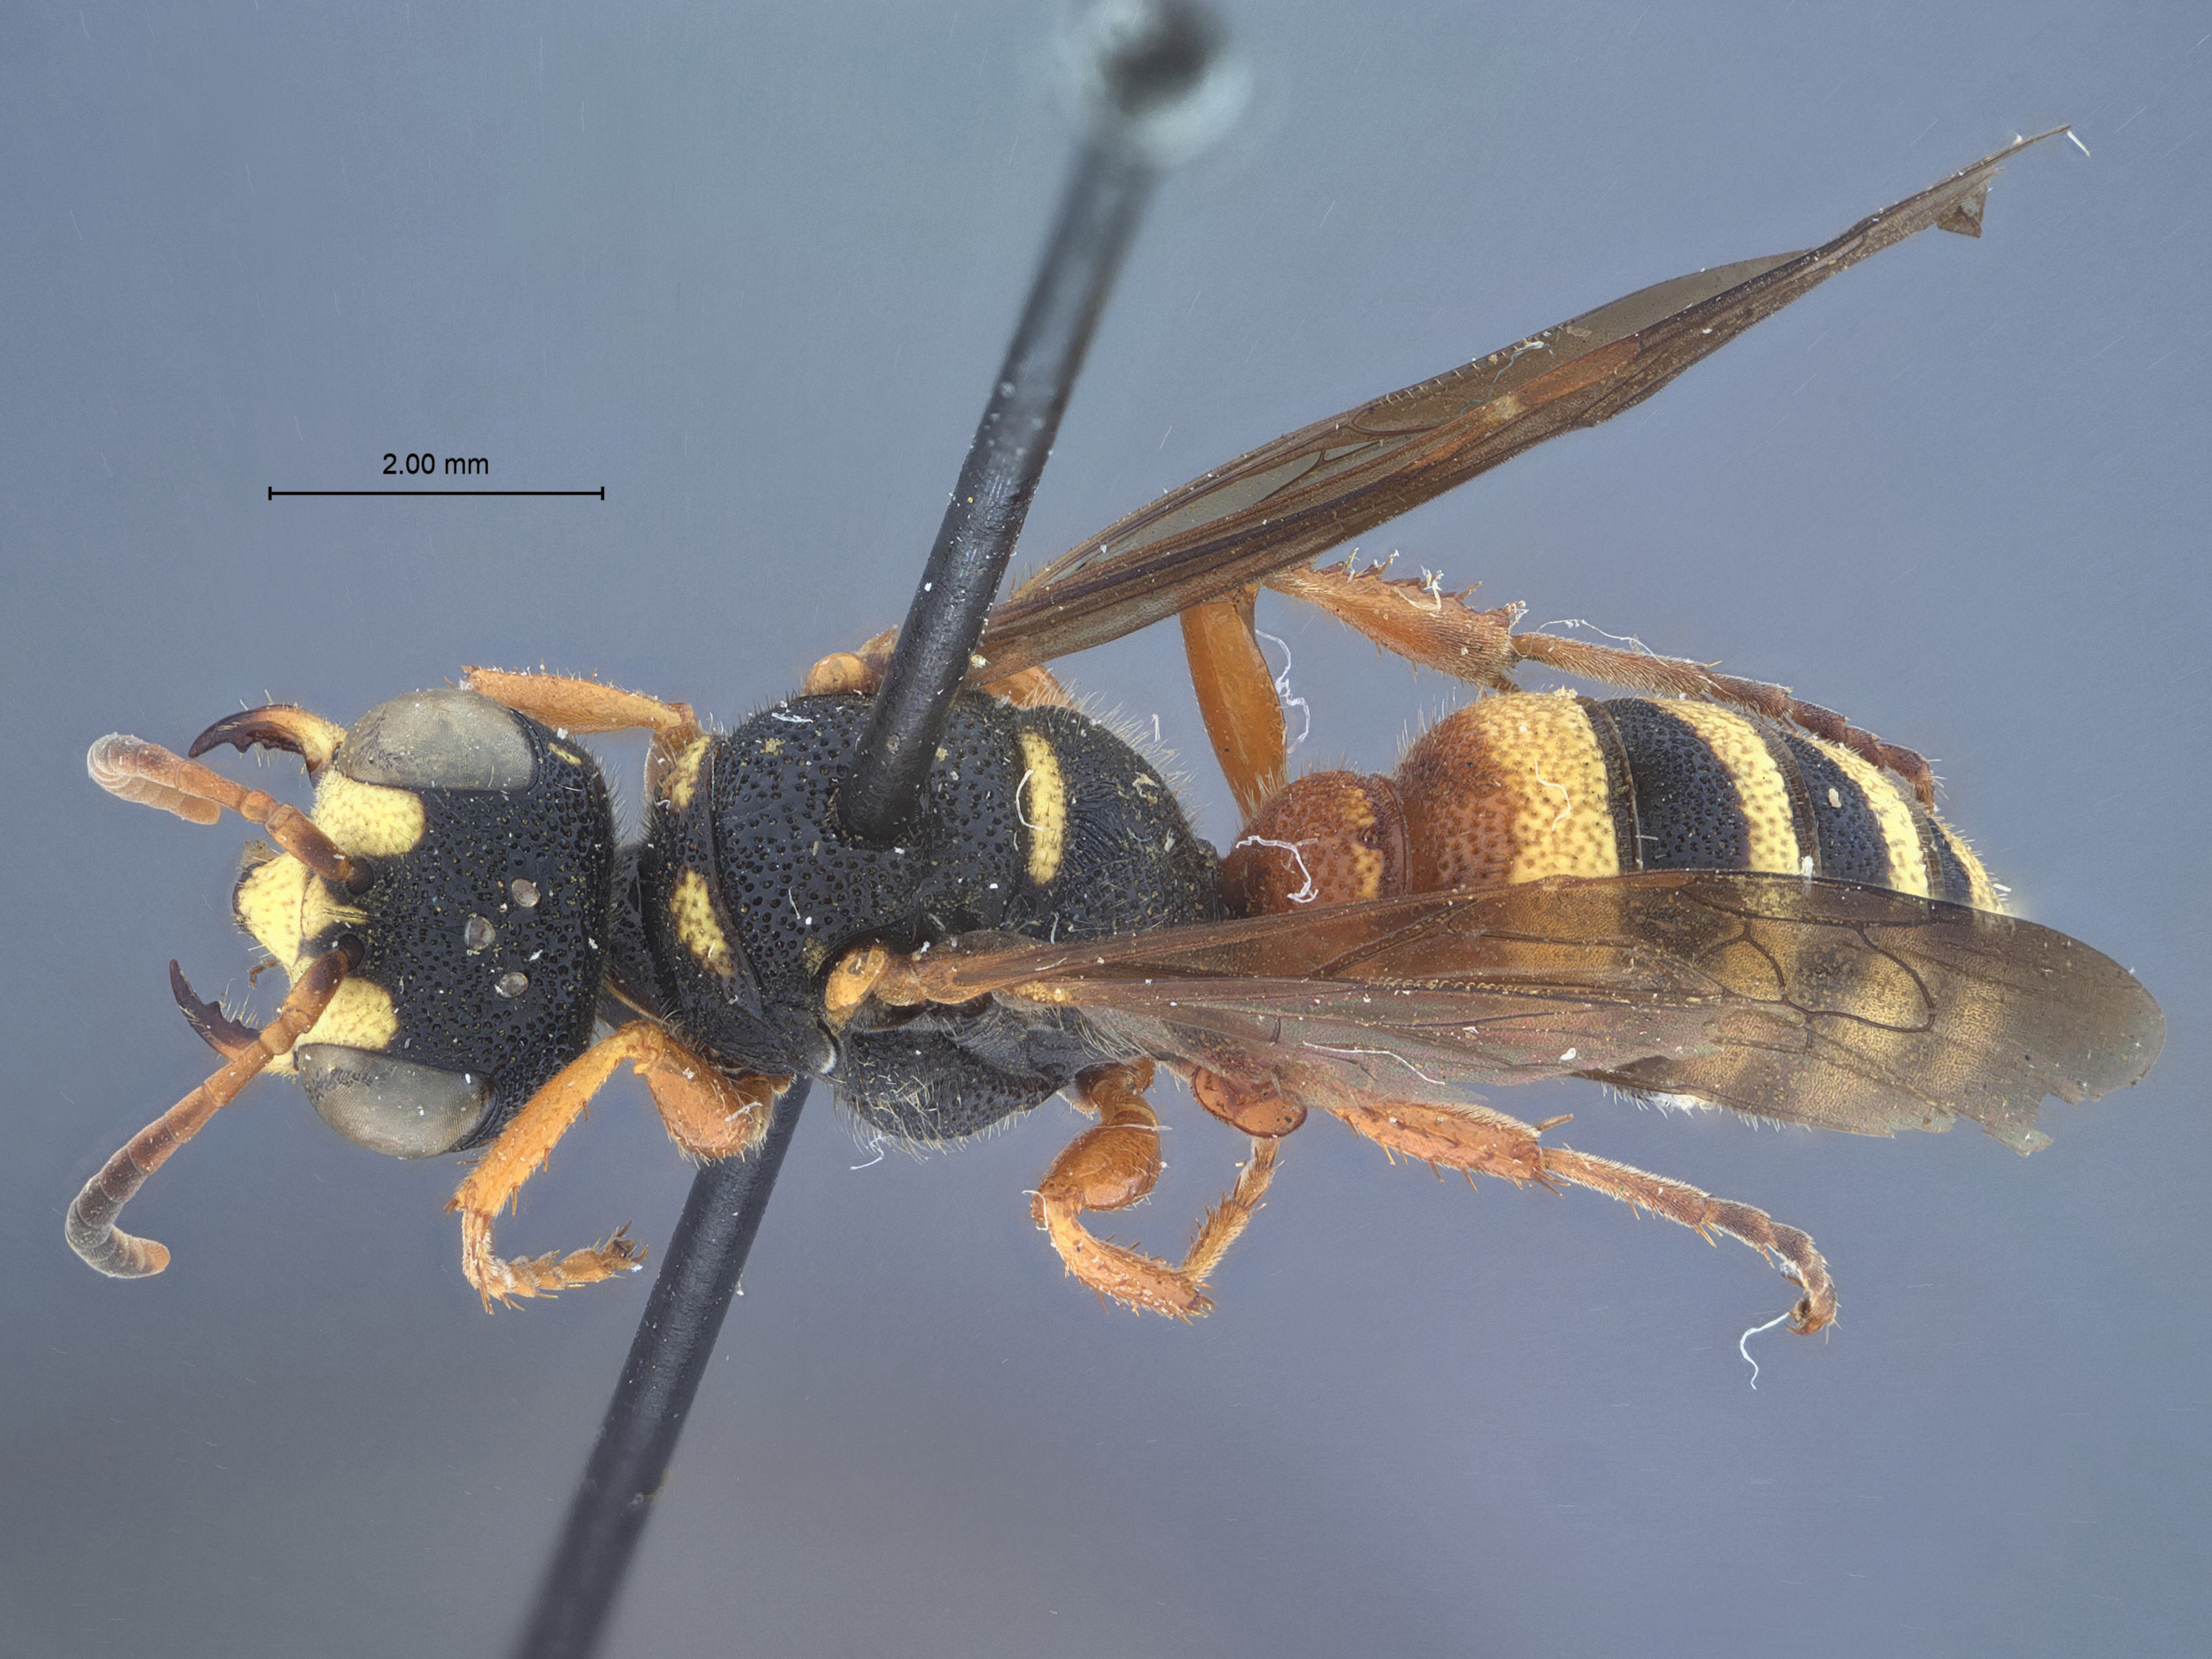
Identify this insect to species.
Eucerceris wyomingensis
